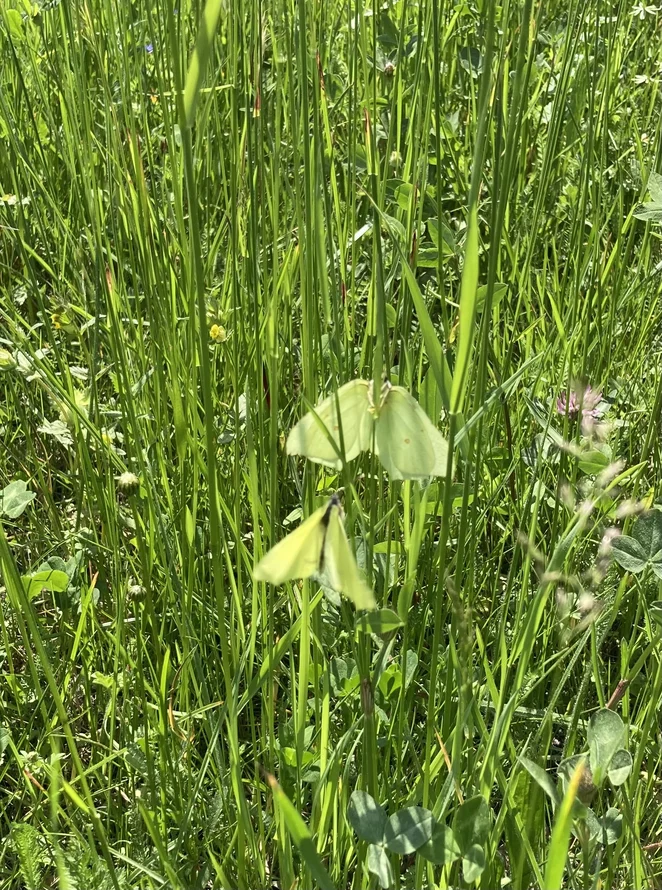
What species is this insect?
Gonepteryx rhamni
